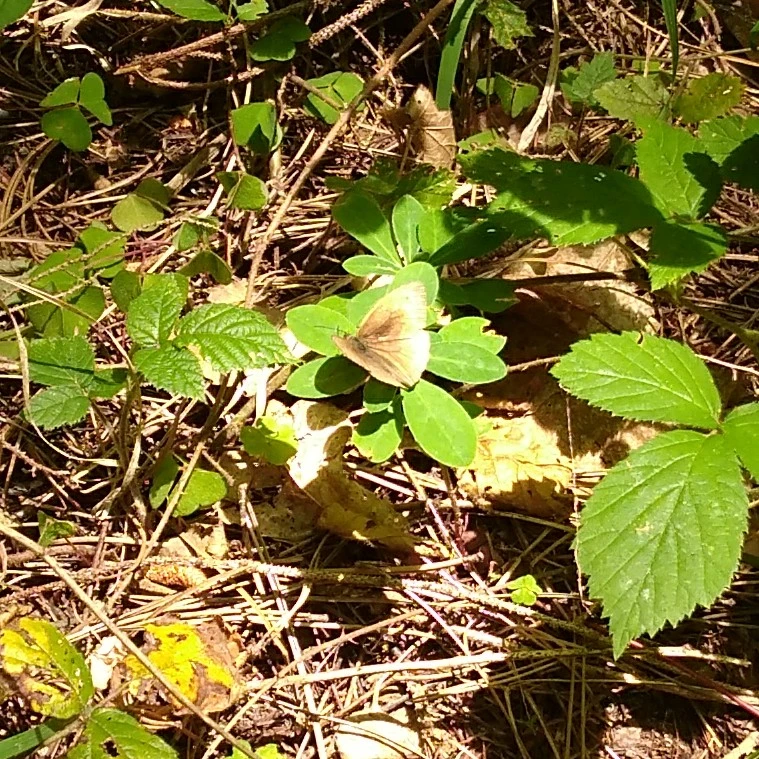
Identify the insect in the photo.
Maniola jurtina
